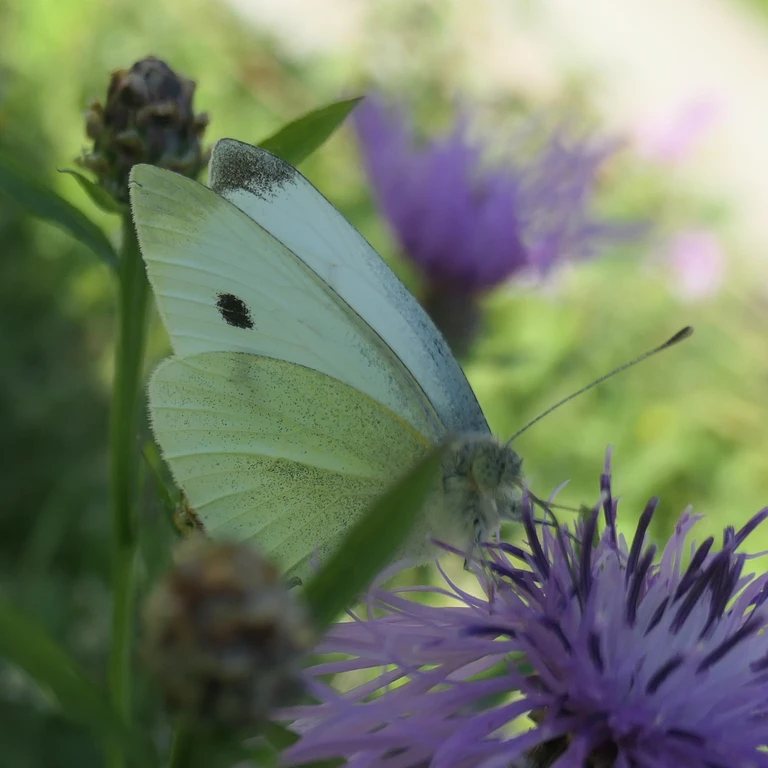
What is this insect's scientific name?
Pieris rapae
